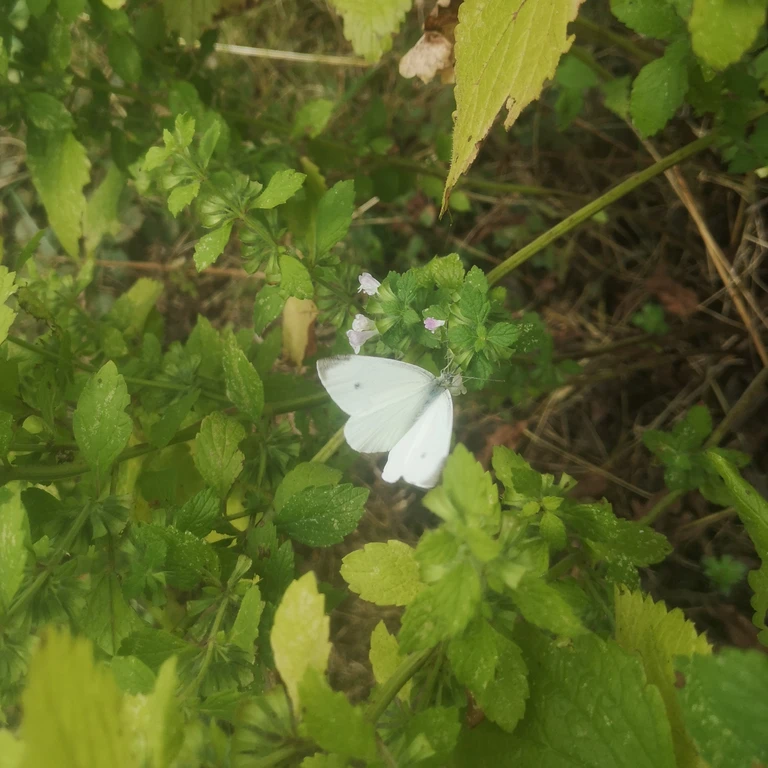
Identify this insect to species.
Pieris rapae
